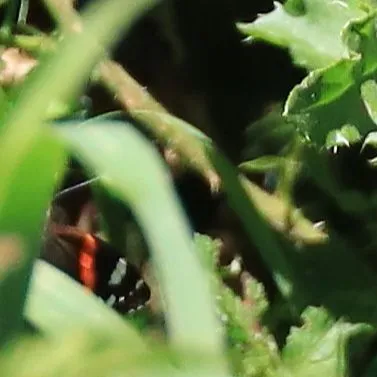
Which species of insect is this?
Vanessa atalanta
